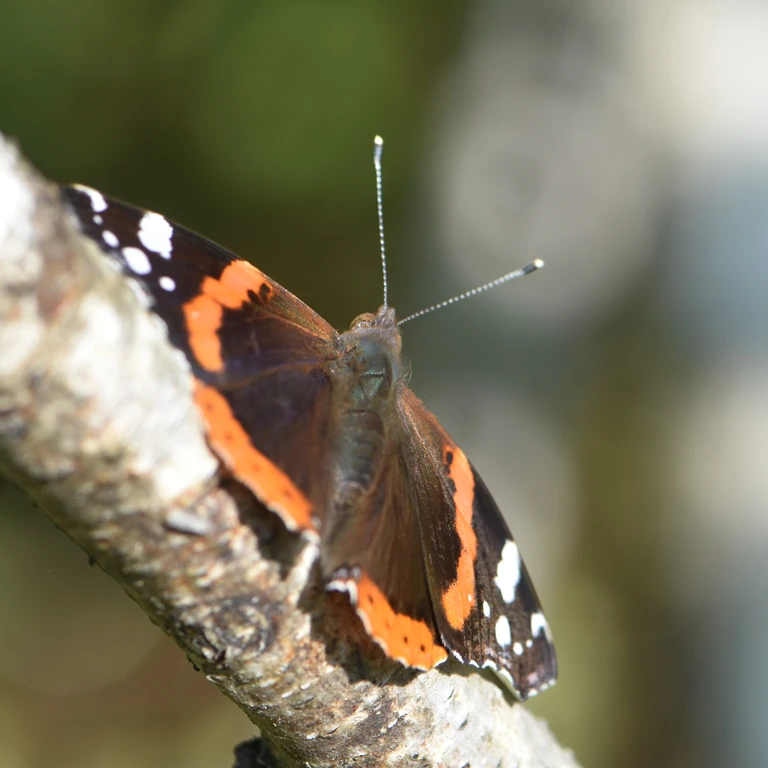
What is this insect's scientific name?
Vanessa atalanta
